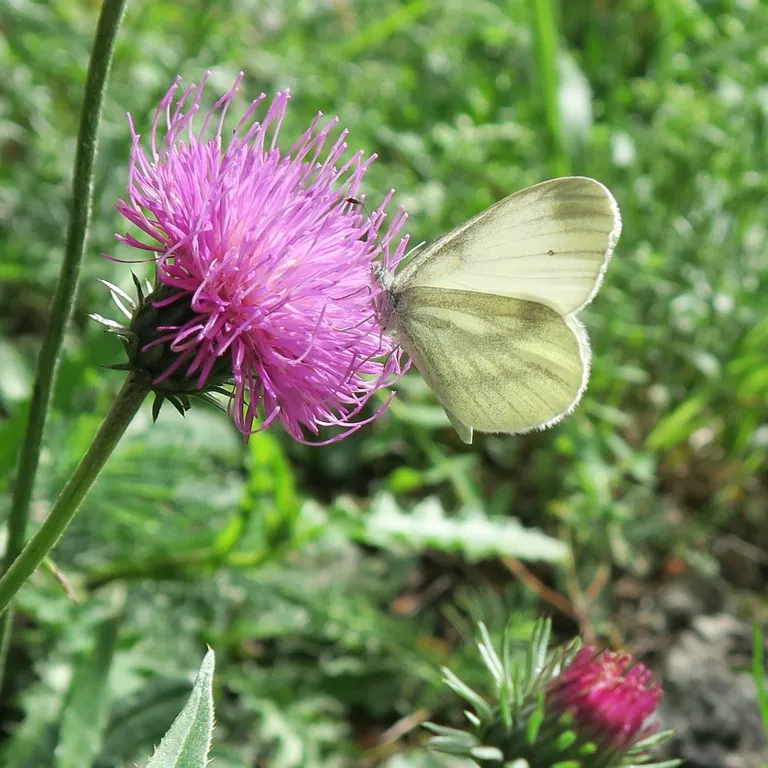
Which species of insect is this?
Leptidea sinapis/juvernica
